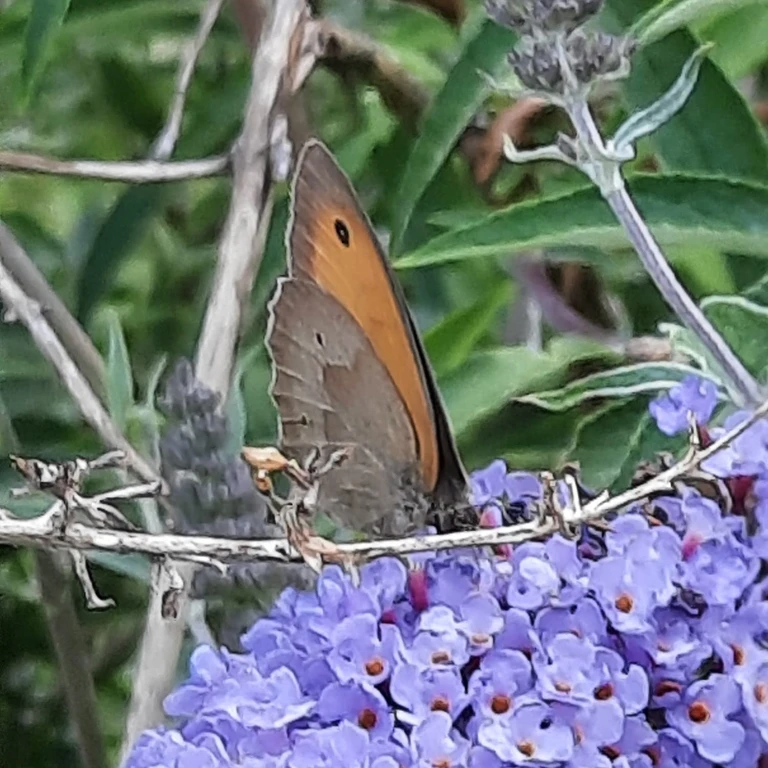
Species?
Maniola jurtina
